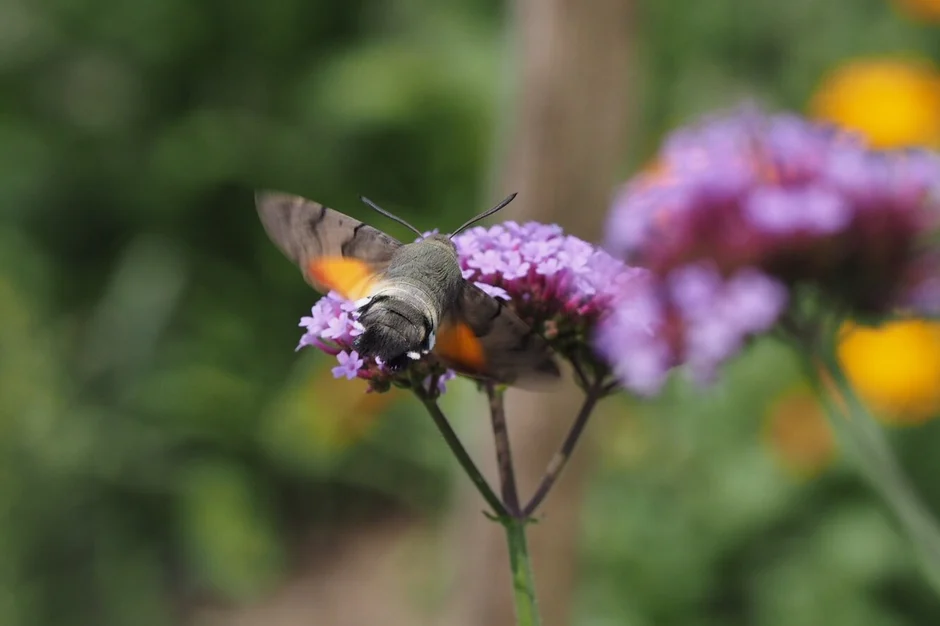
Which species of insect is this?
Macroglossum stellatarum
